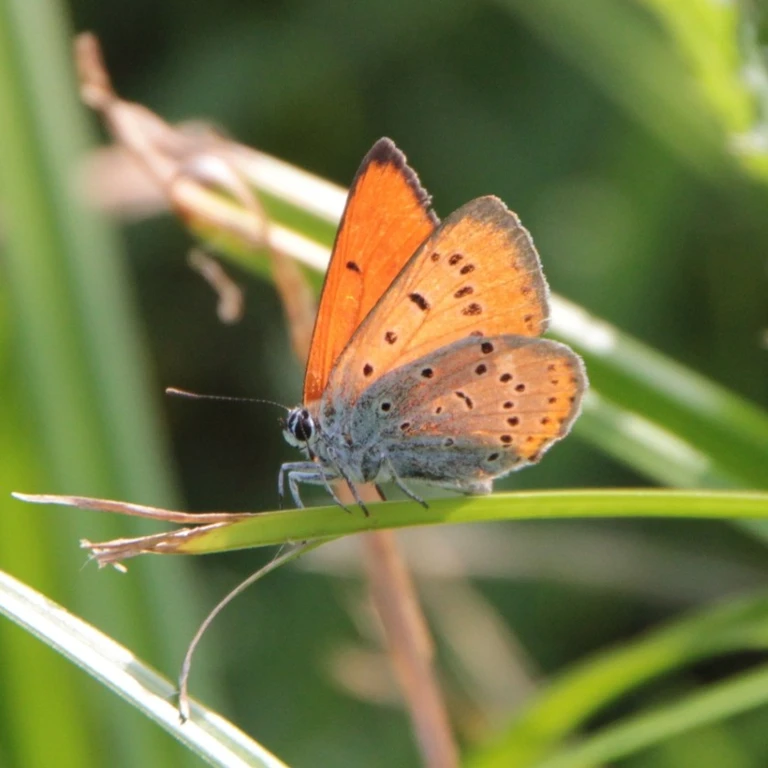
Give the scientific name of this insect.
Lycaena dispar
